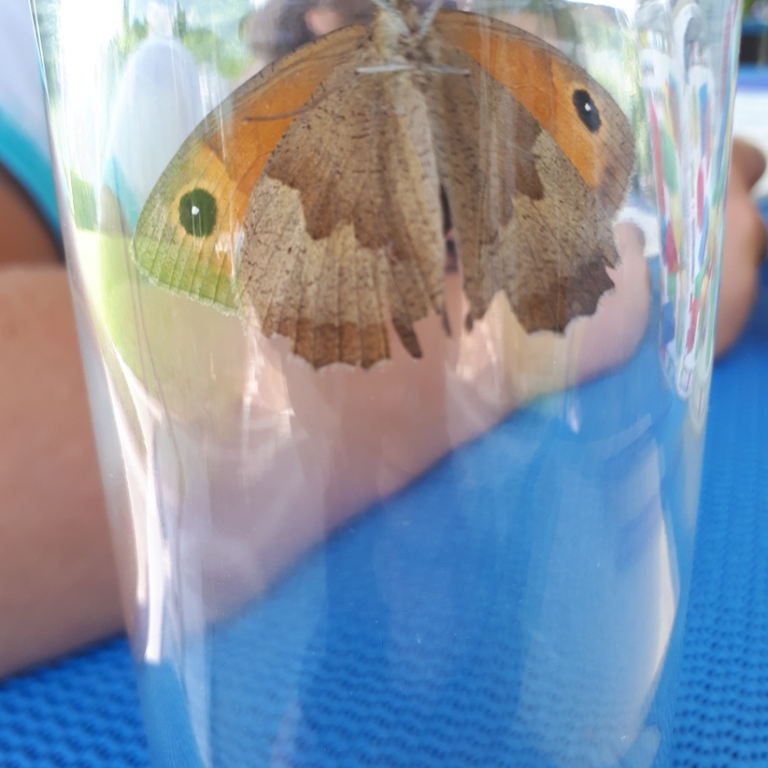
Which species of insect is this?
Maniola jurtina
